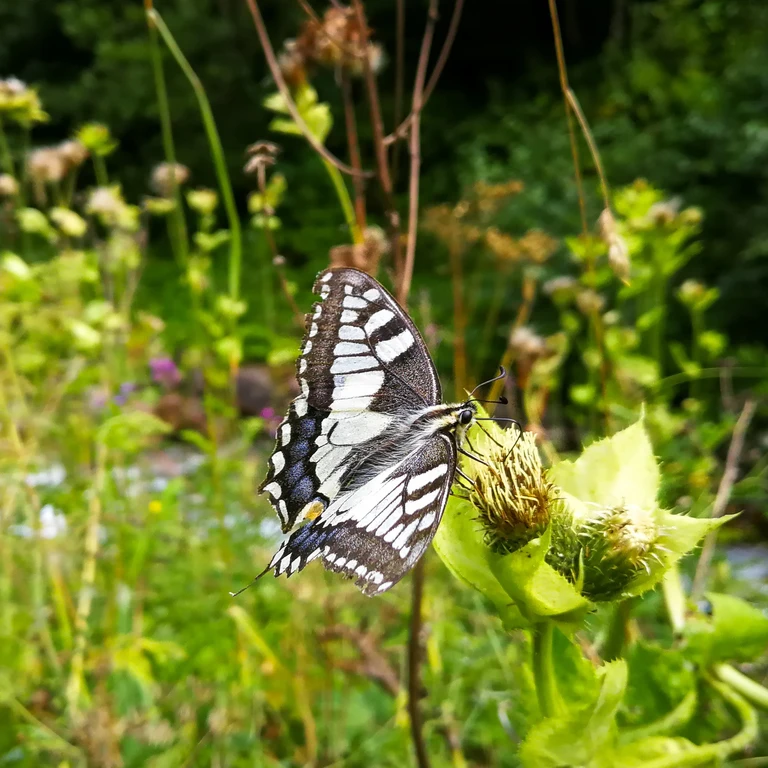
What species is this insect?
Papilio machaon
